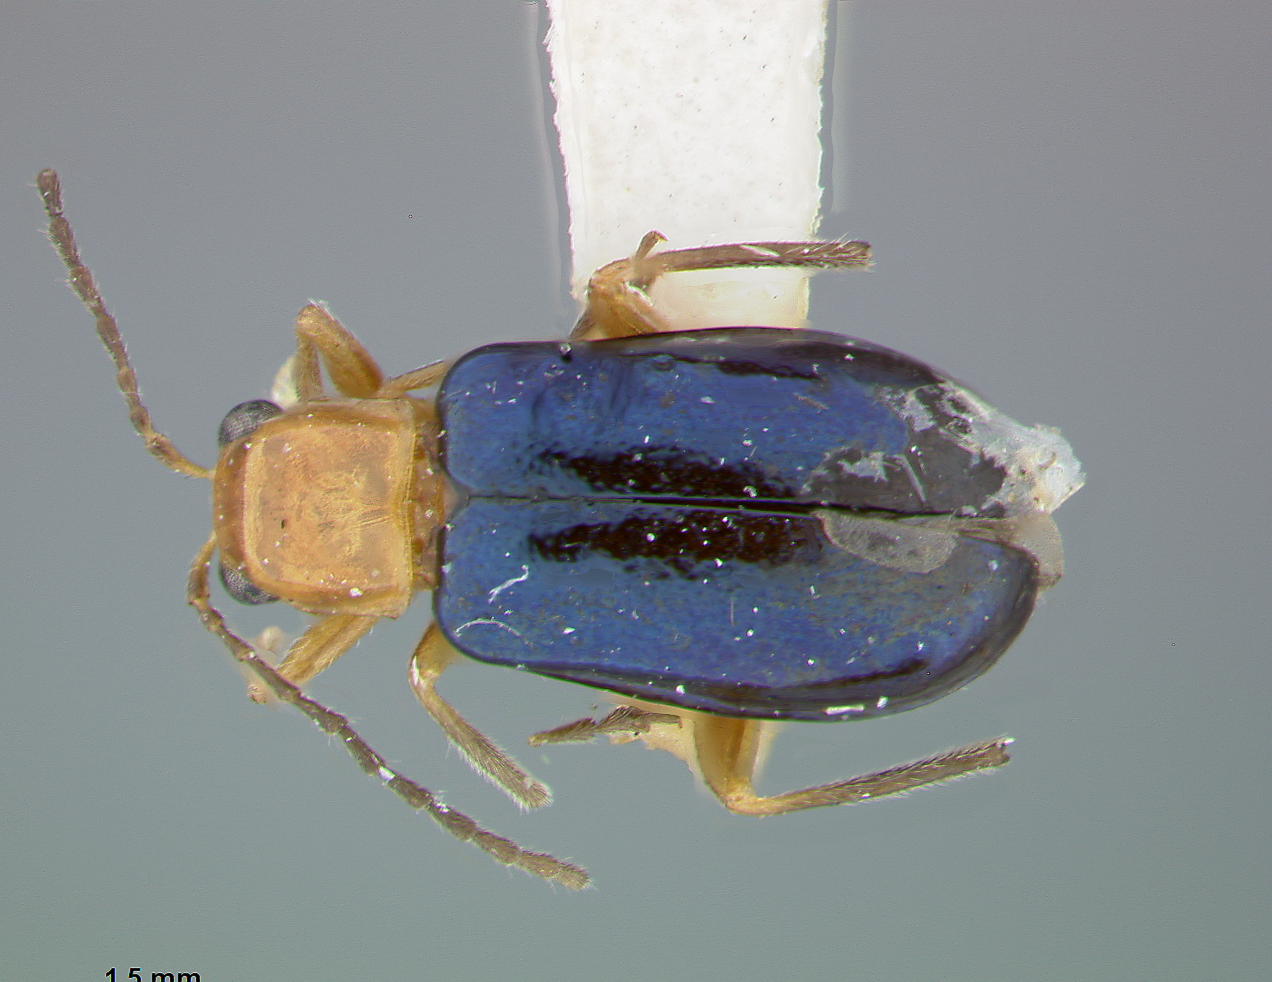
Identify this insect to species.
Ectmesopus angusticollis
